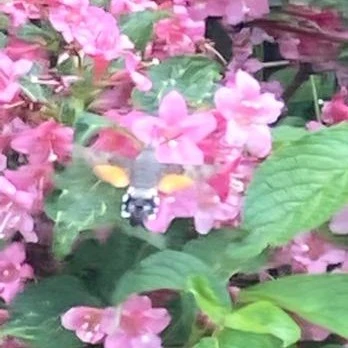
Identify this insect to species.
Macroglossum stellatarum
